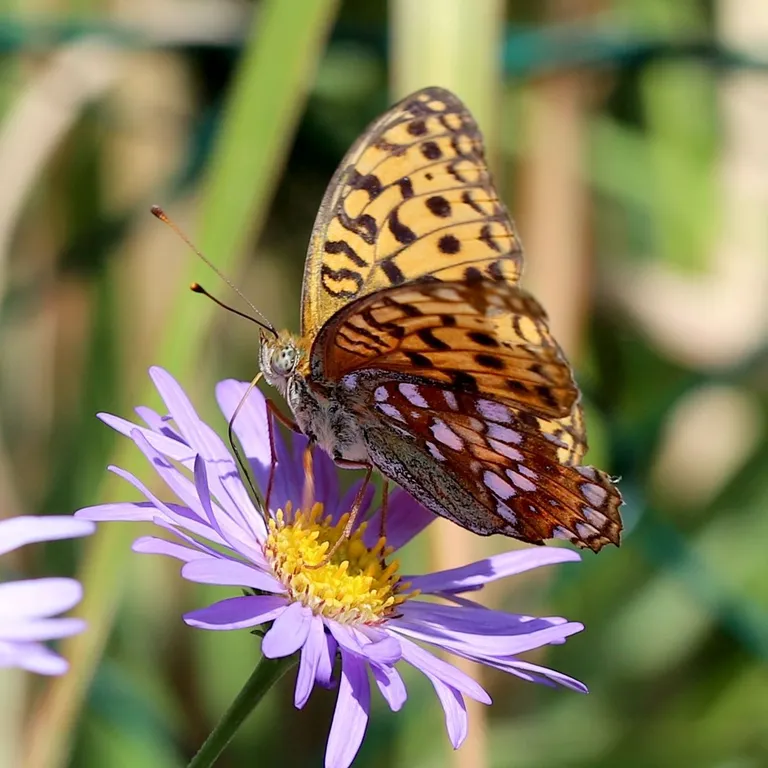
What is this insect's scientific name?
Fabriciana adippe
